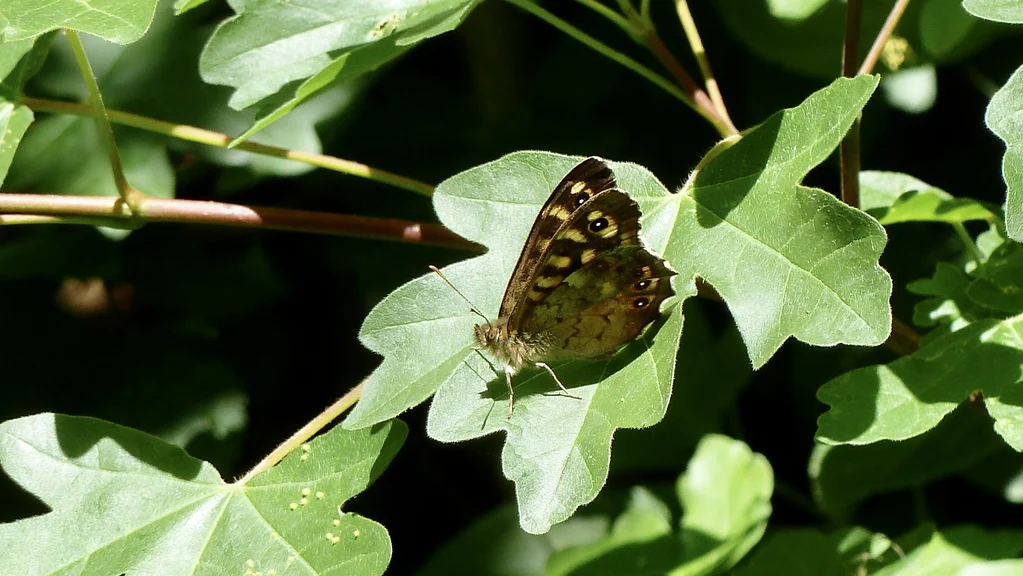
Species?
Pararge aegeria
